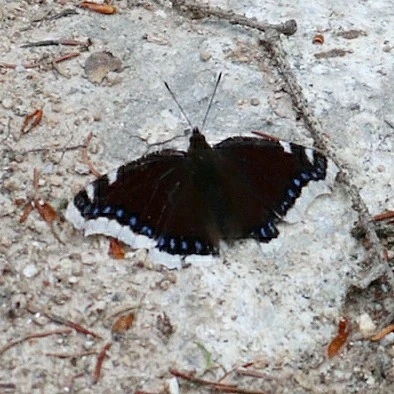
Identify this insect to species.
Nymphalis antiopa
